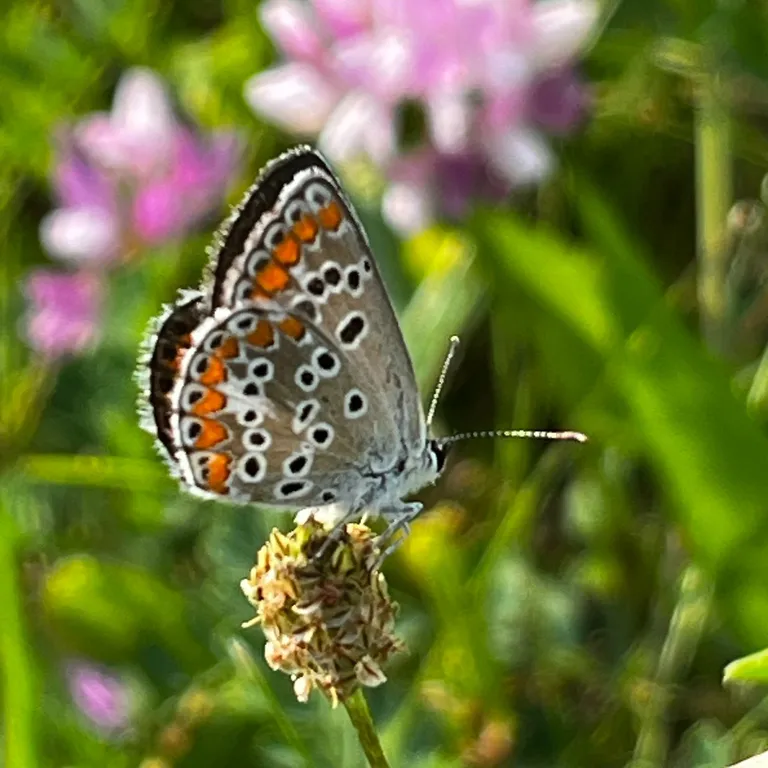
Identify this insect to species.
Aricia agestis/artaxerxes
